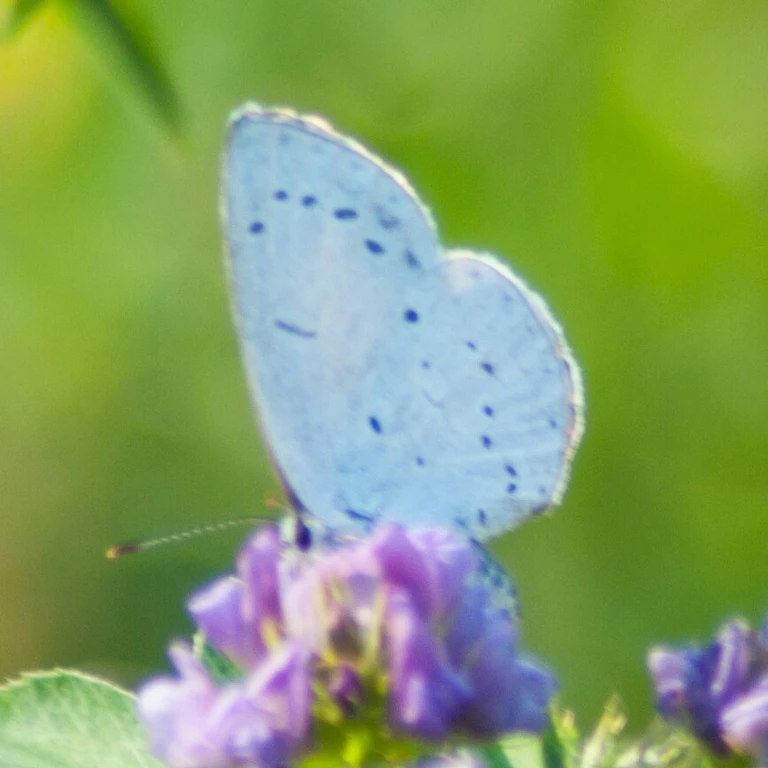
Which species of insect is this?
Celastrina argiolus
